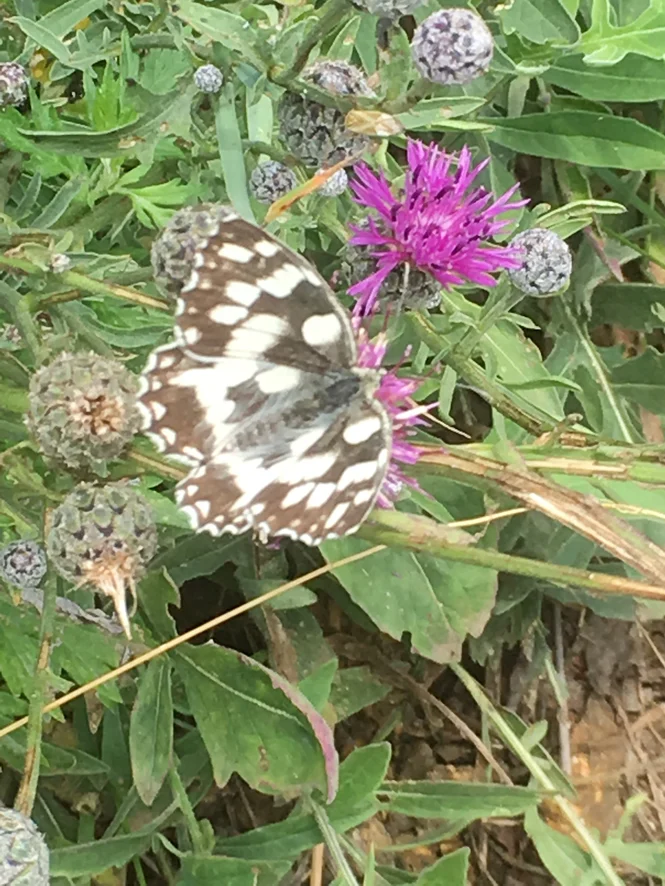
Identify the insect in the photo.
Melanargia galathea
